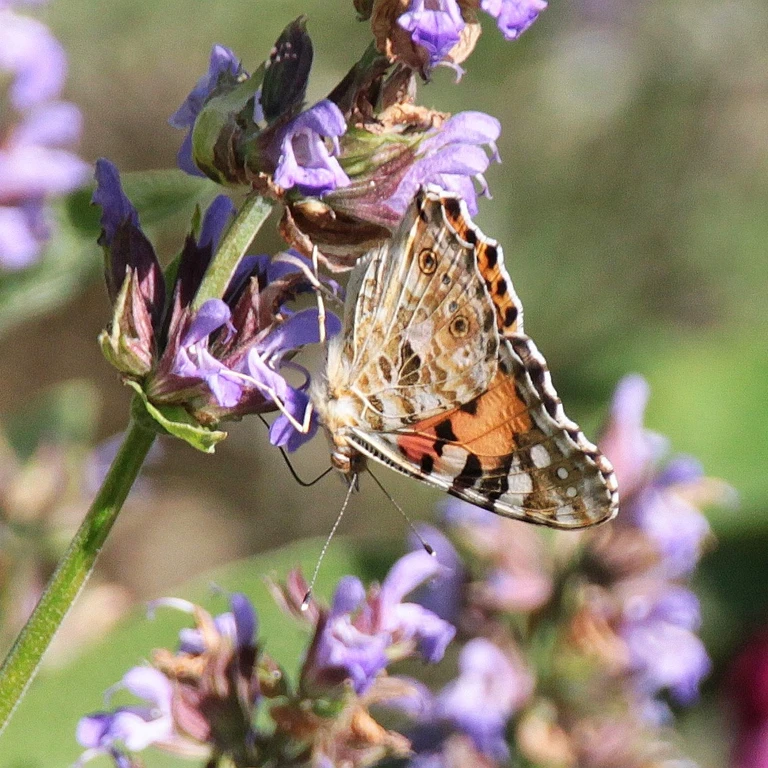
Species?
Vanessa cardui
